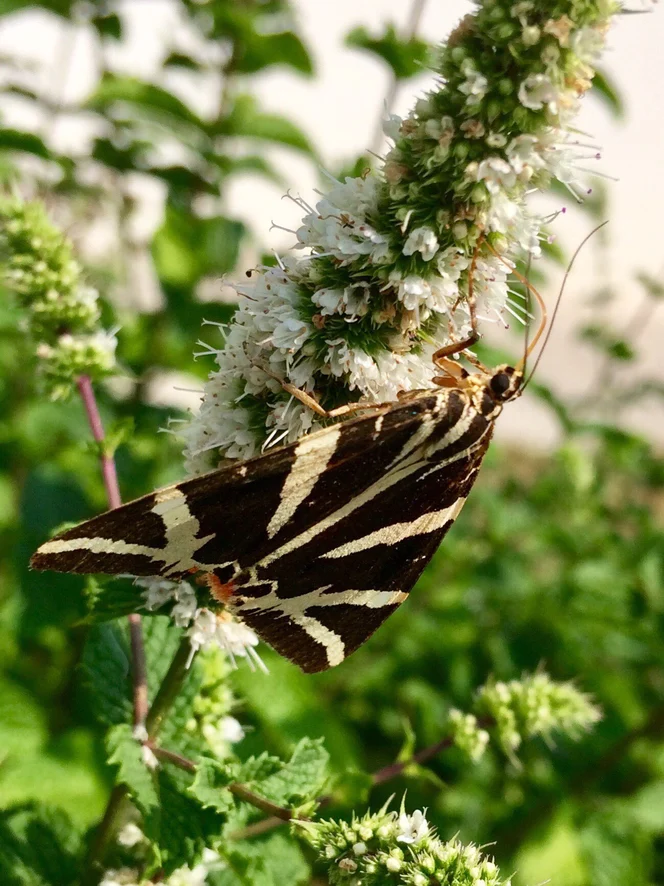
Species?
Euplagia quadripunctaria
